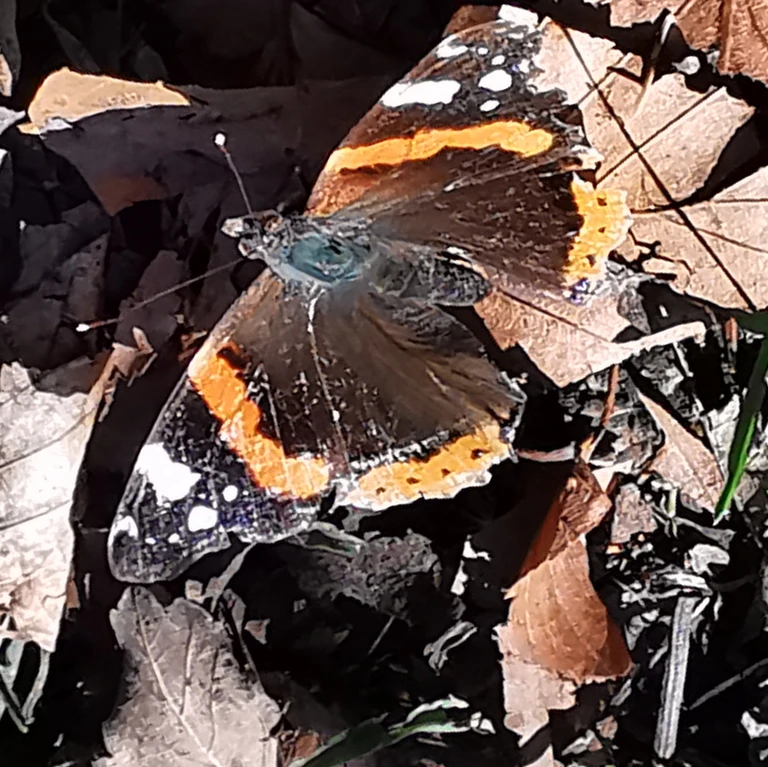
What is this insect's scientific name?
Vanessa atalanta
